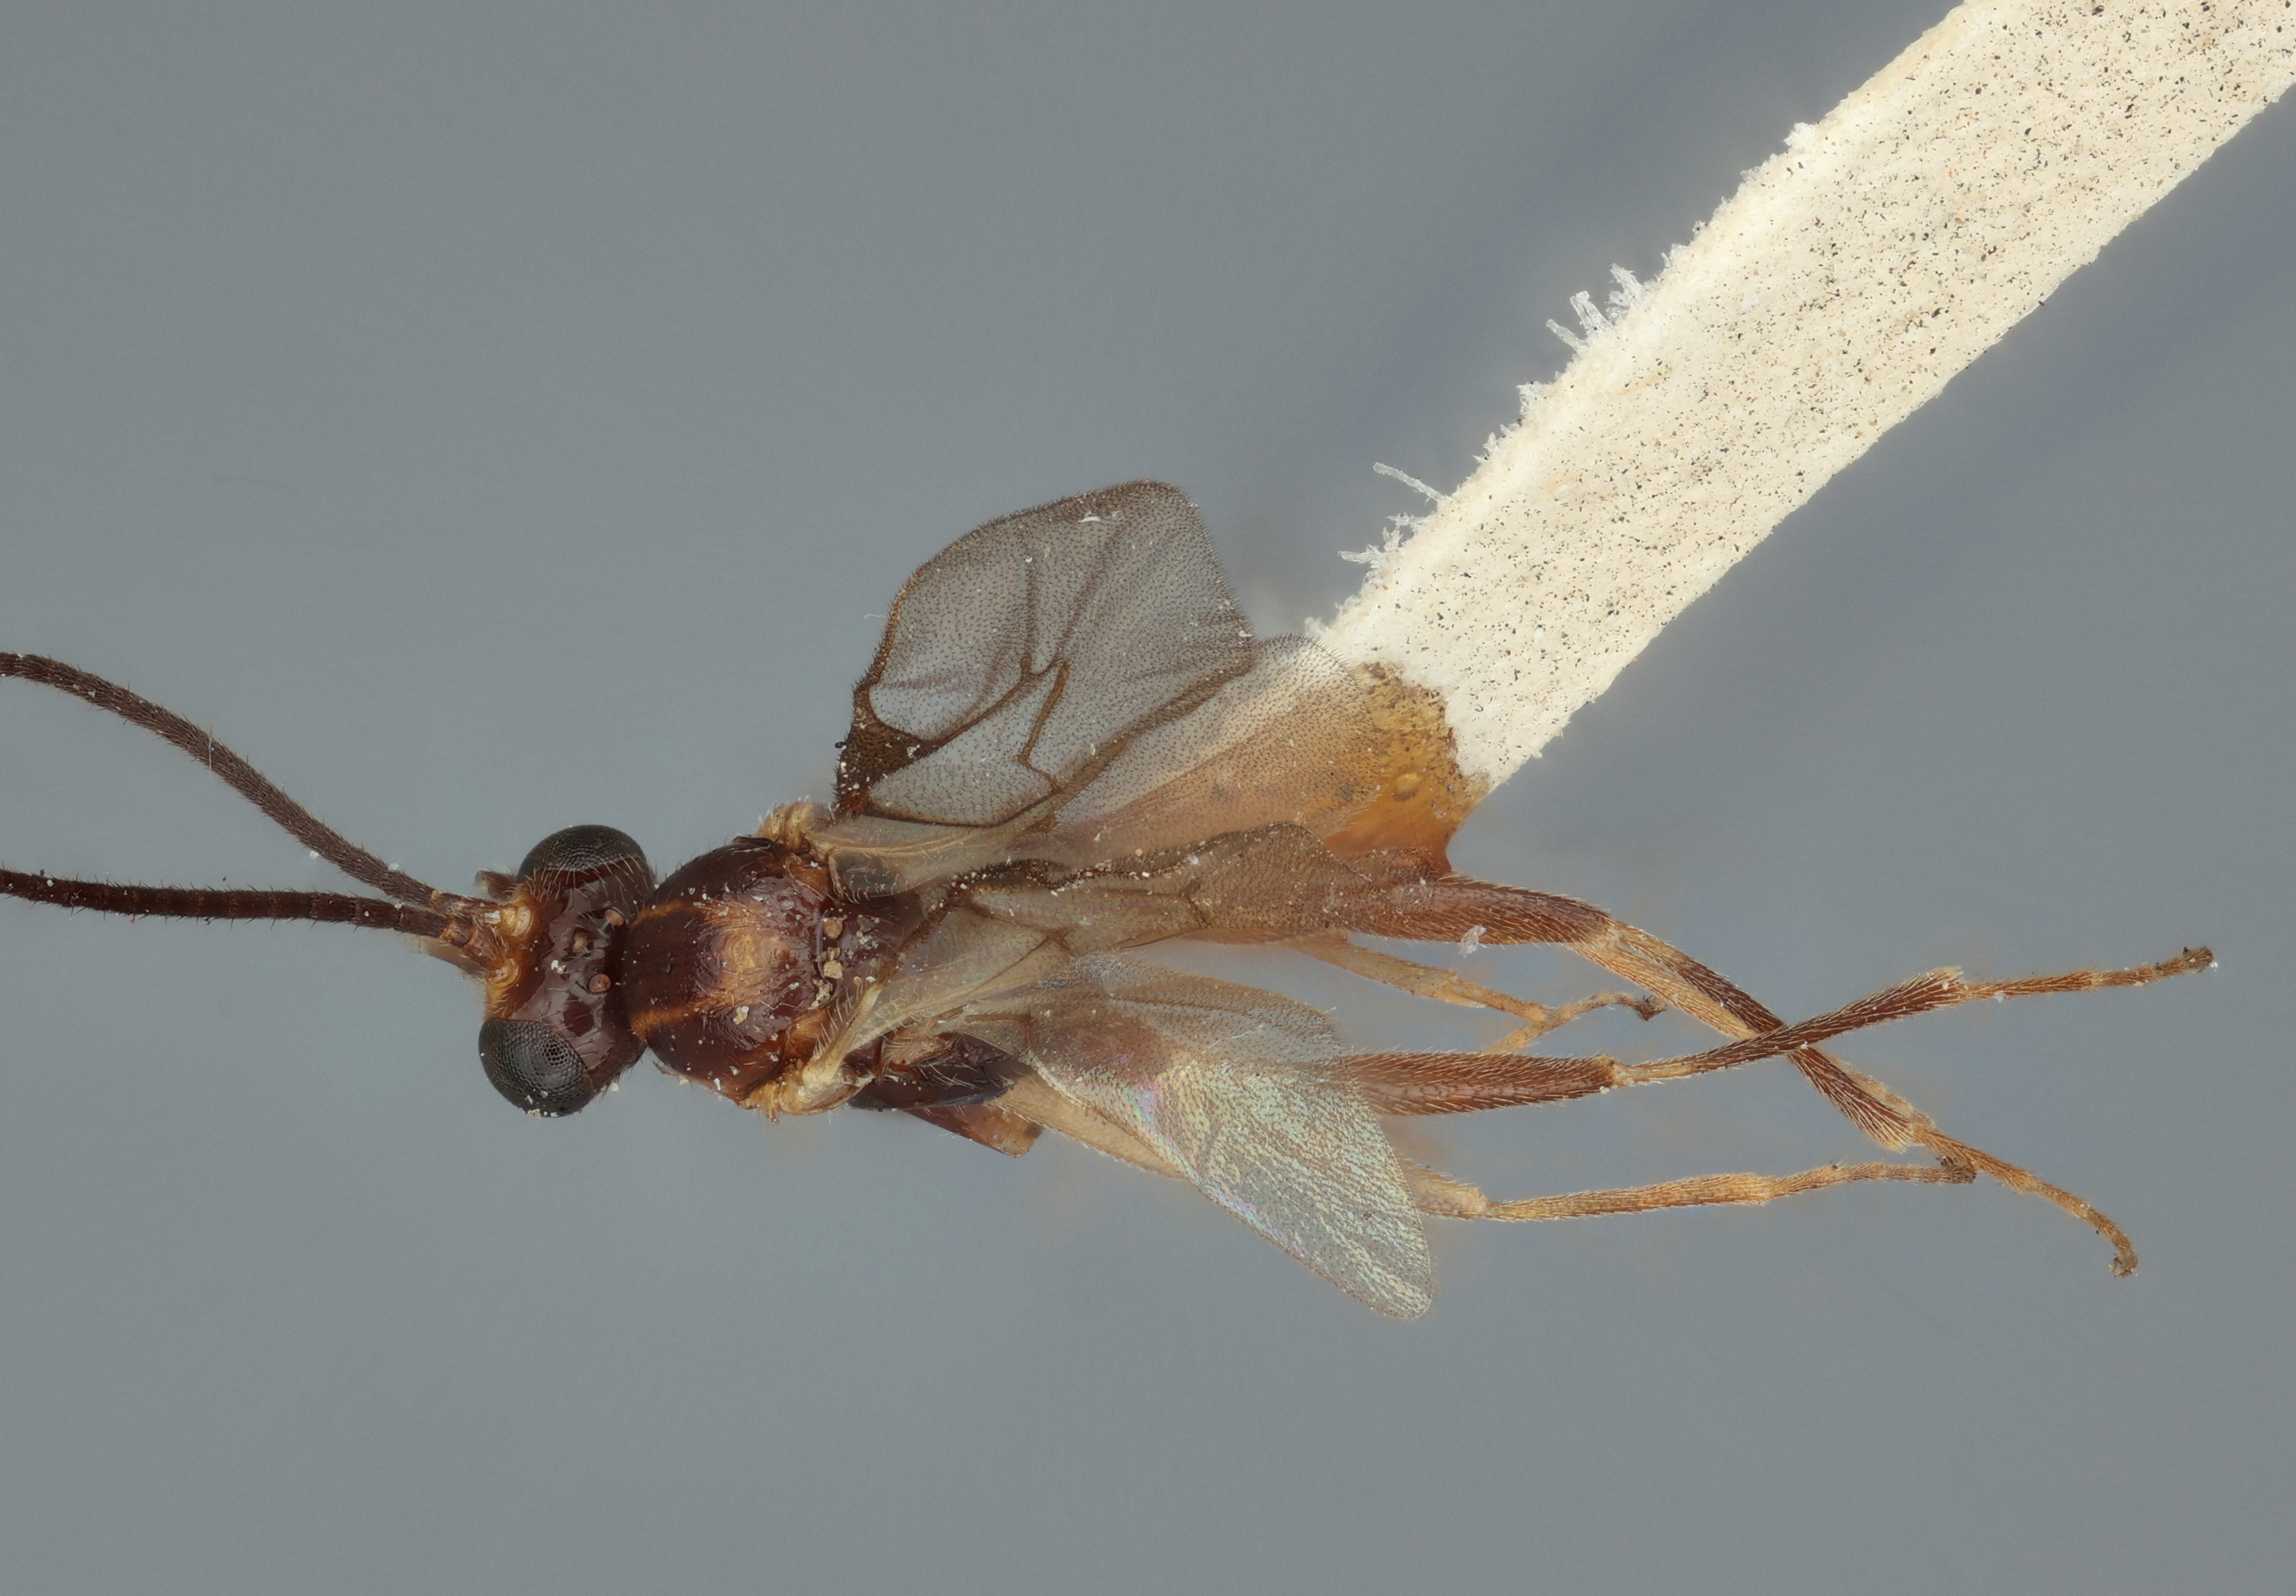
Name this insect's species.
Aphidius varigatus
